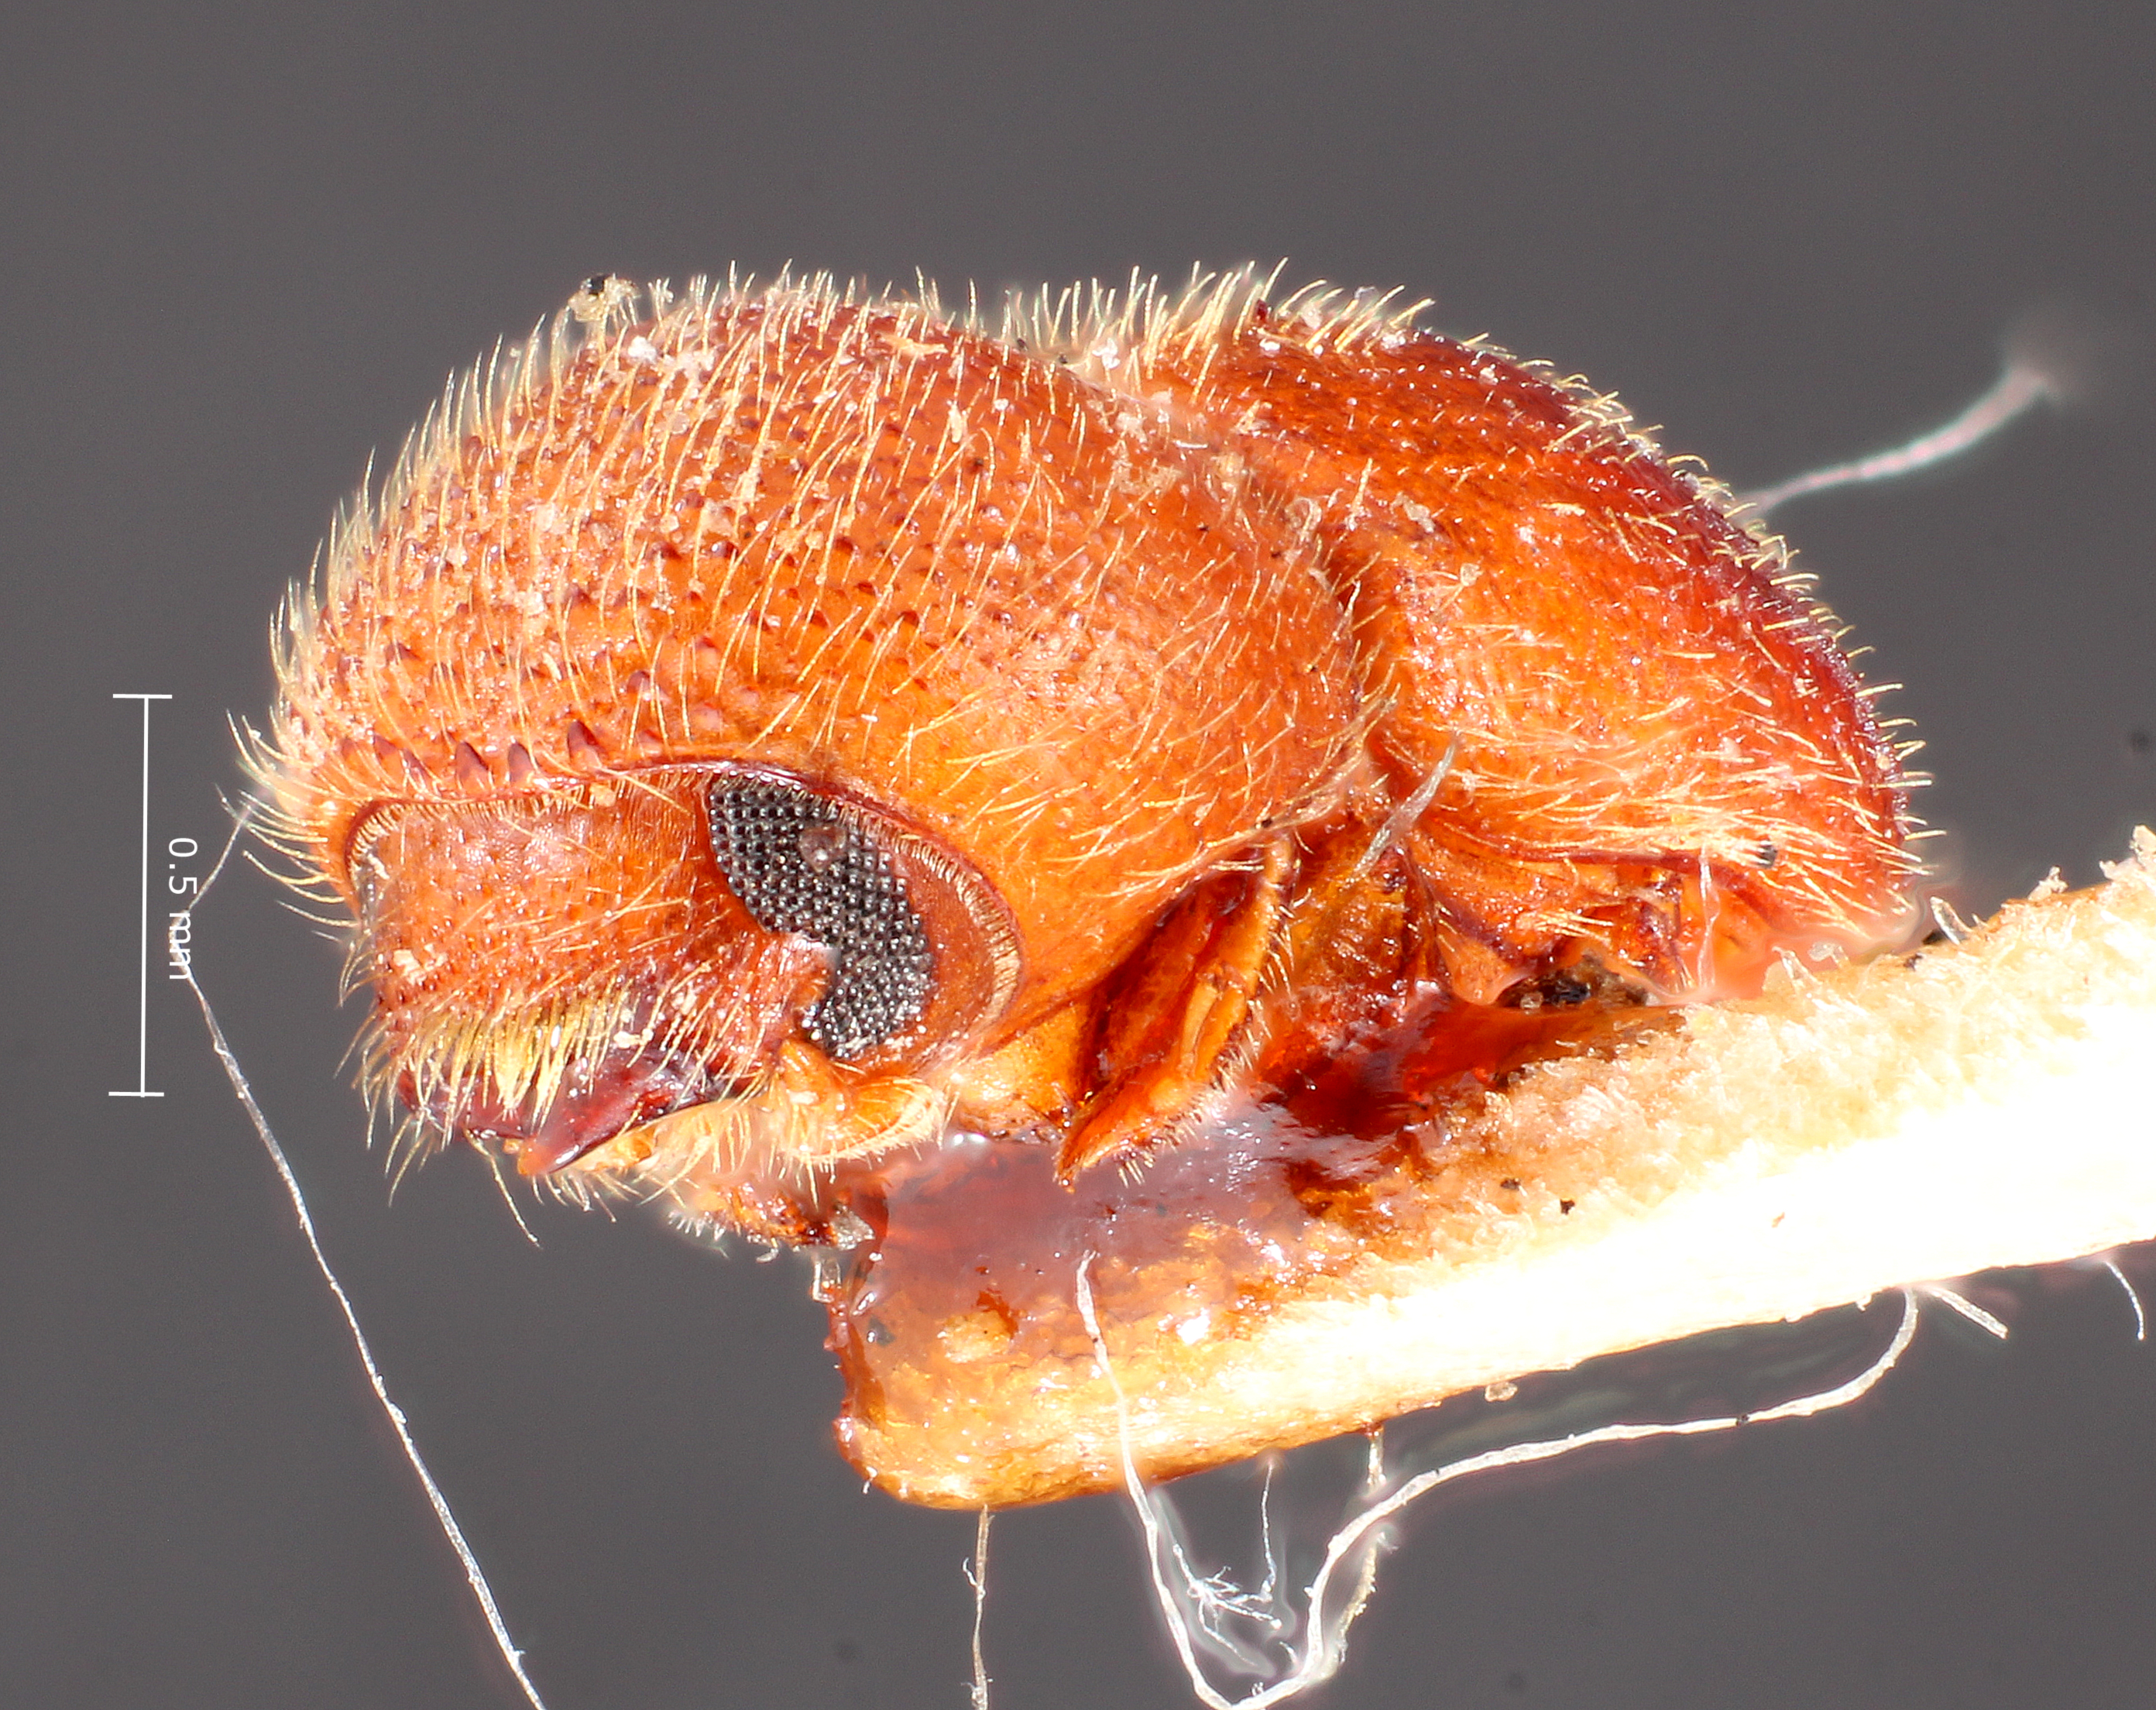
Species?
Dryocoetoides caracicolai
